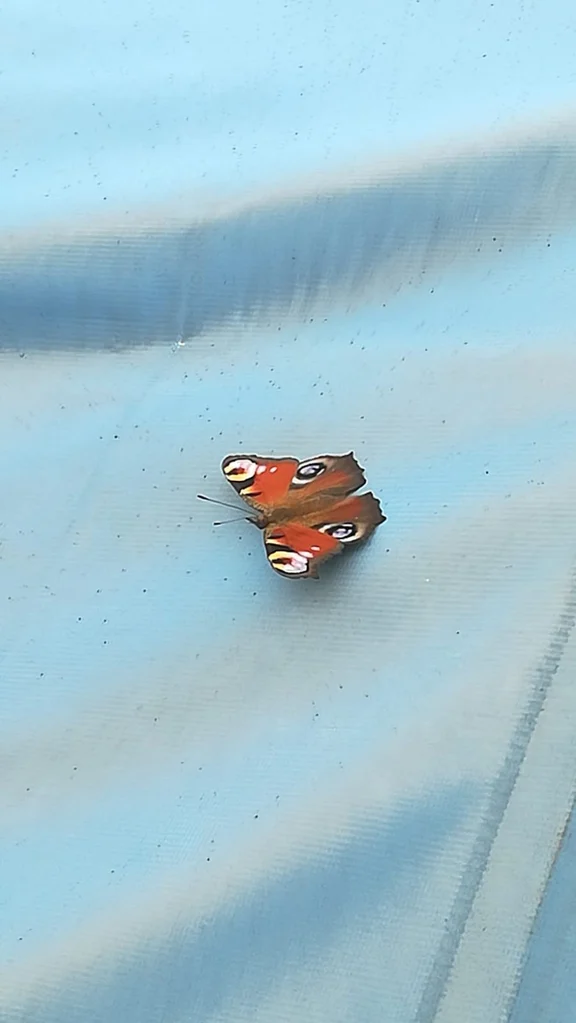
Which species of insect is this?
Aglais io
